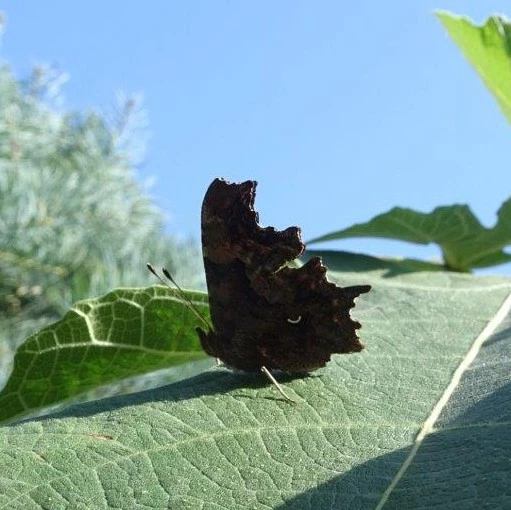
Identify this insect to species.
Polygonia c-album
